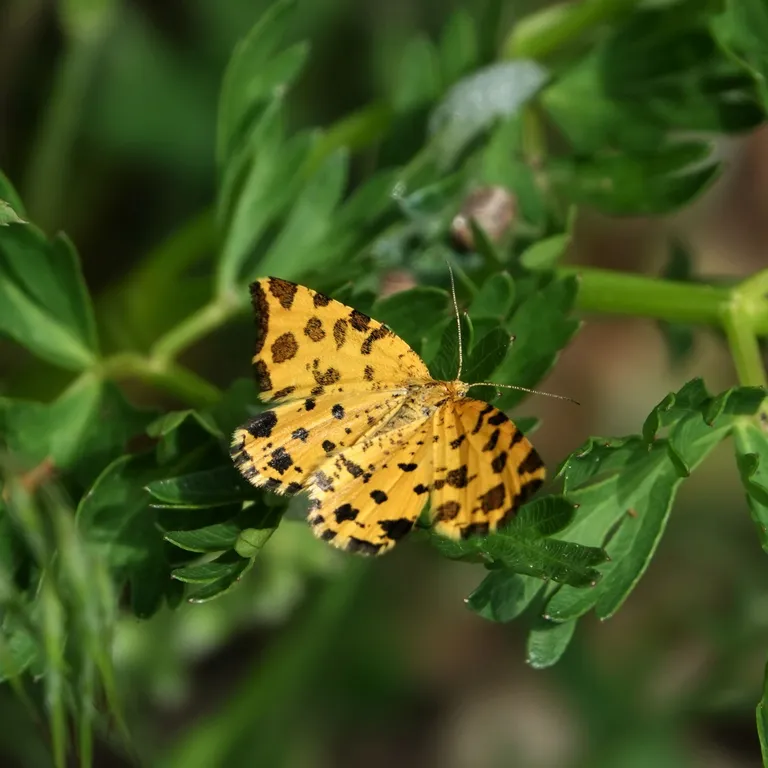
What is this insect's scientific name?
Pseudopanthera macularia
